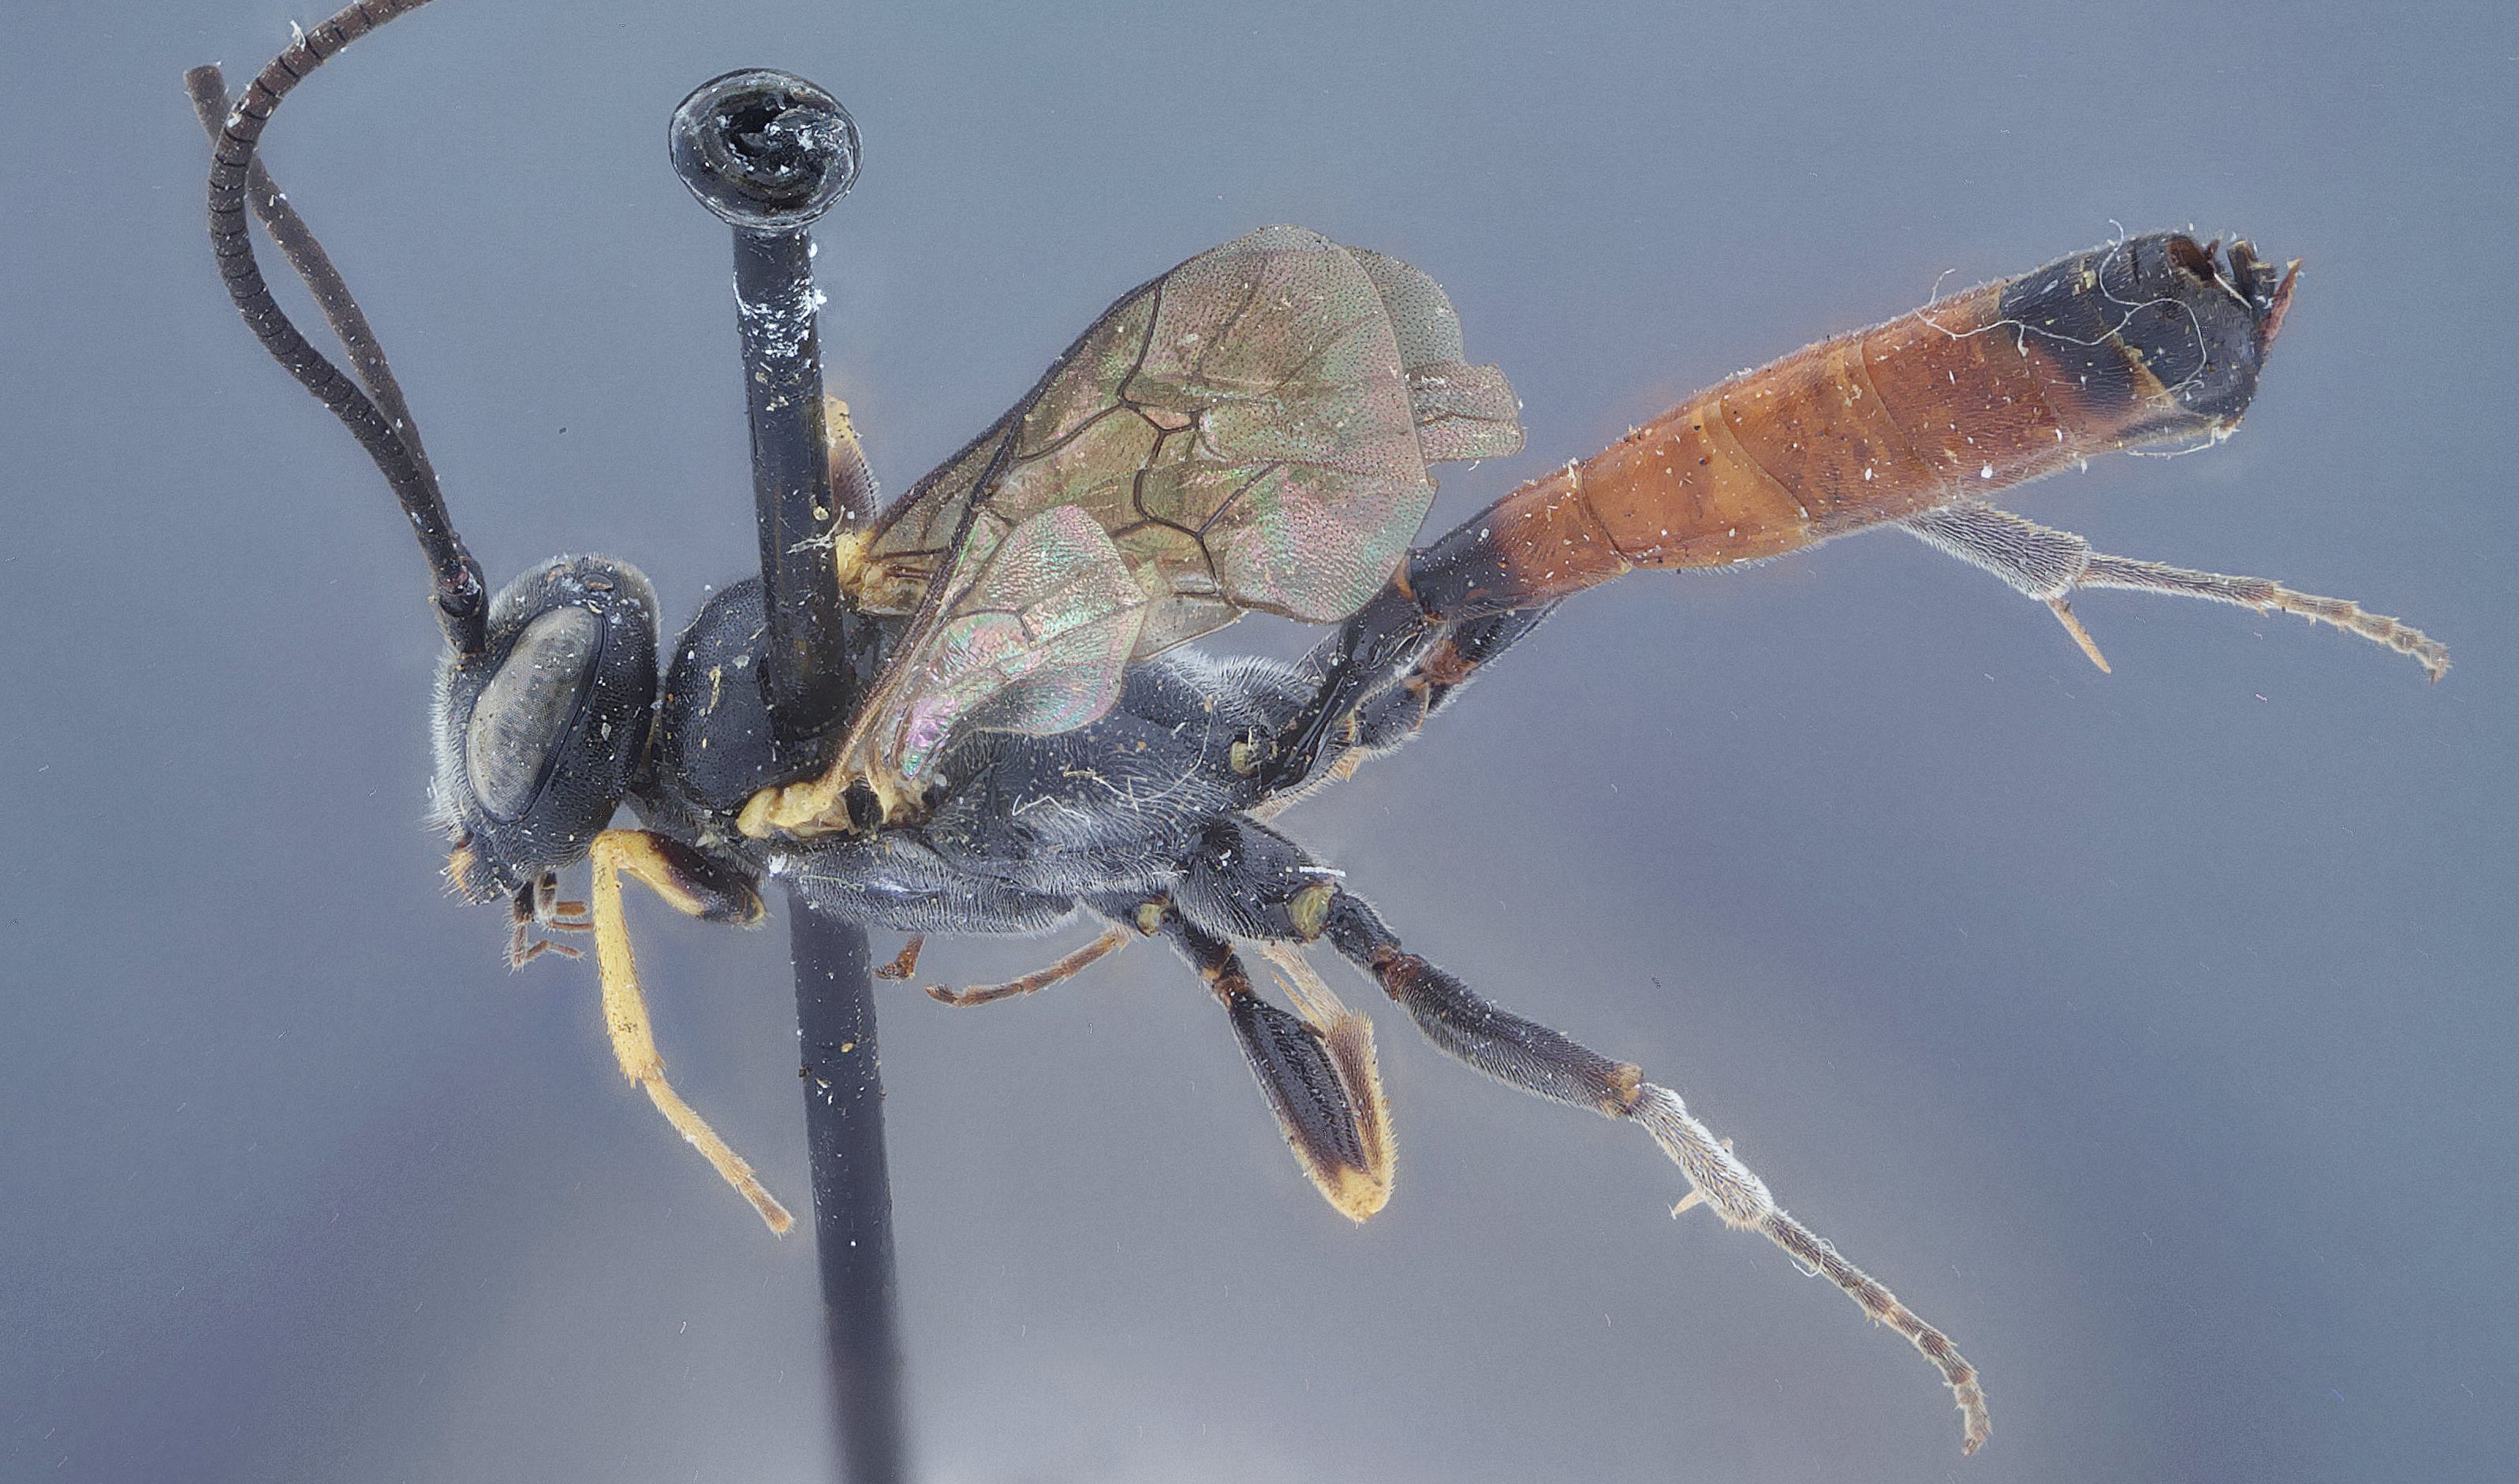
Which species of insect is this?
Campoplegidea tumida
